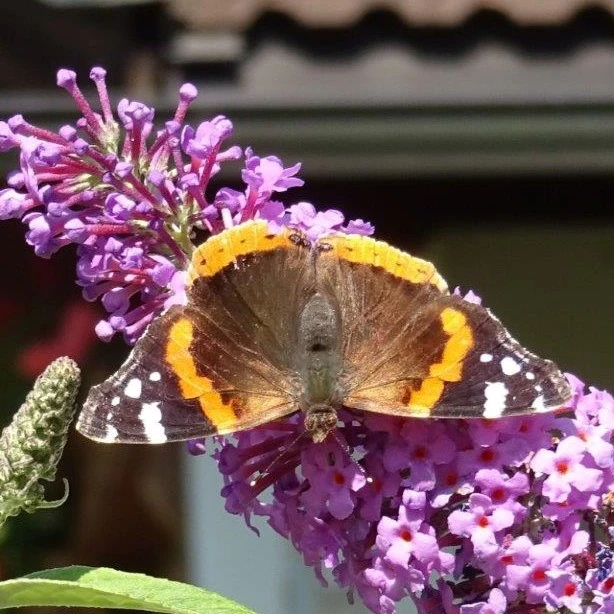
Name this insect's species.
Vanessa atalanta
